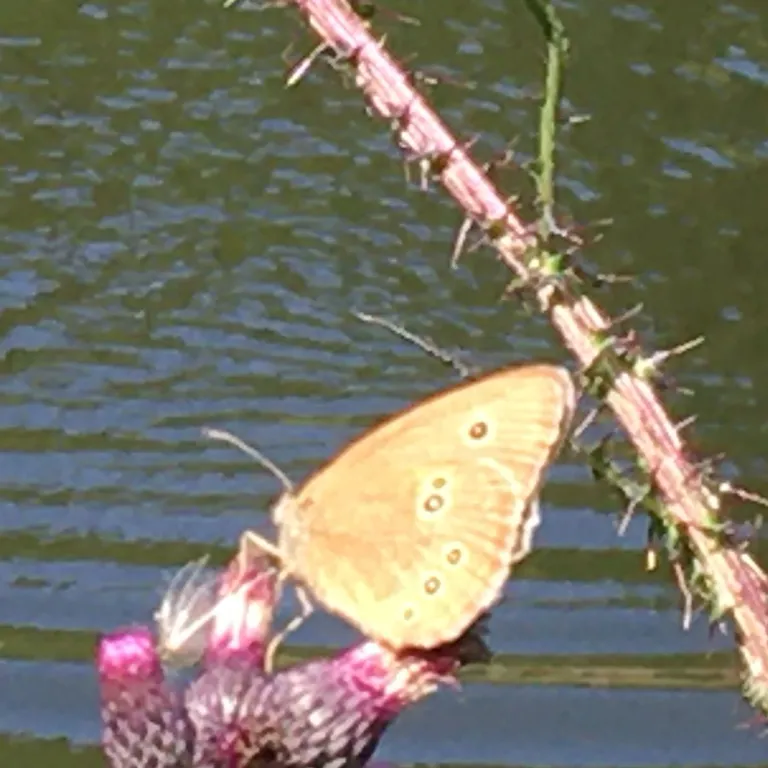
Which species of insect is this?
Aphantopus hyperantus
